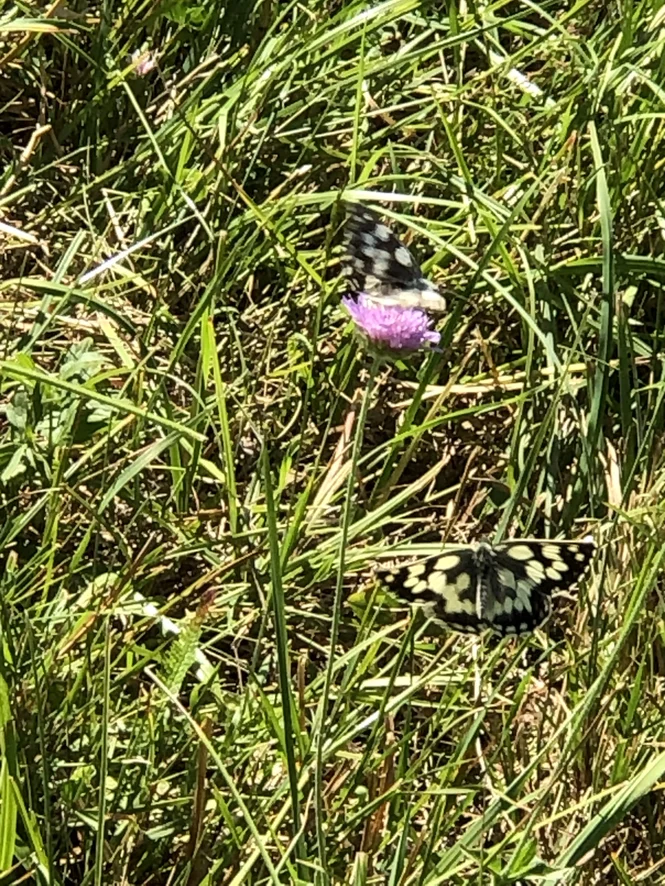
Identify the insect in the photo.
Melanargia galathea
